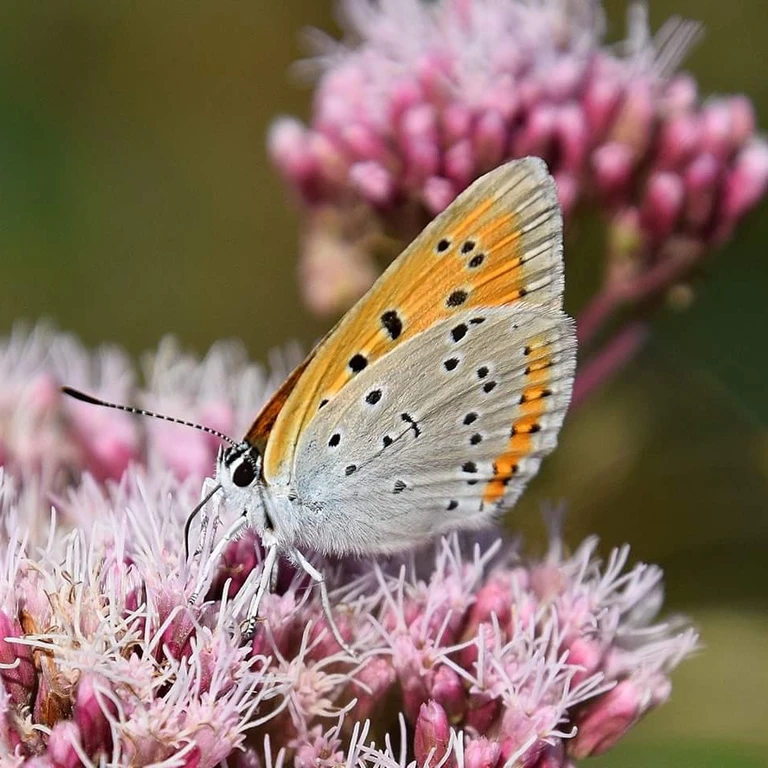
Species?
Lycaena dispar
